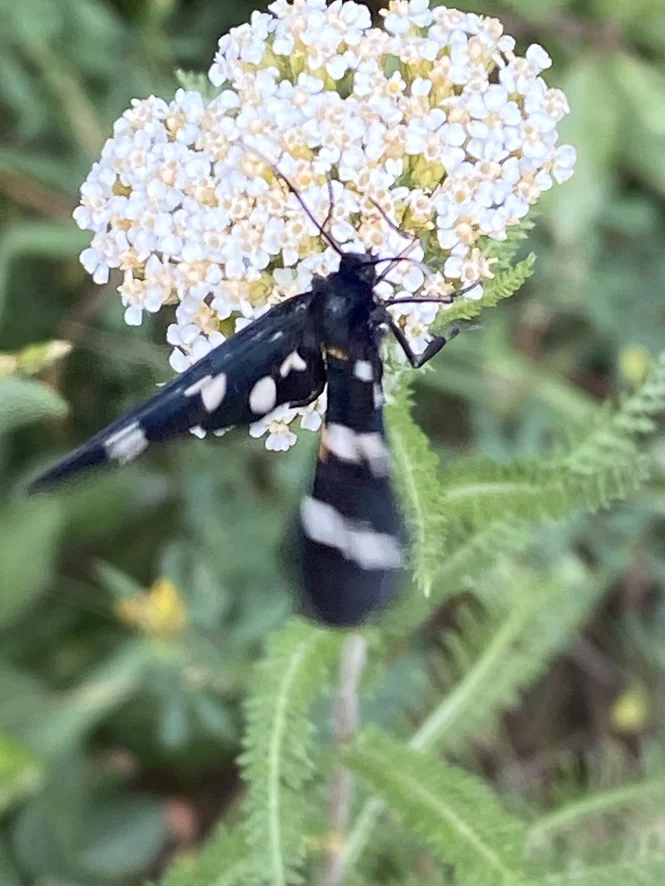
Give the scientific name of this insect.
Amata phegea
